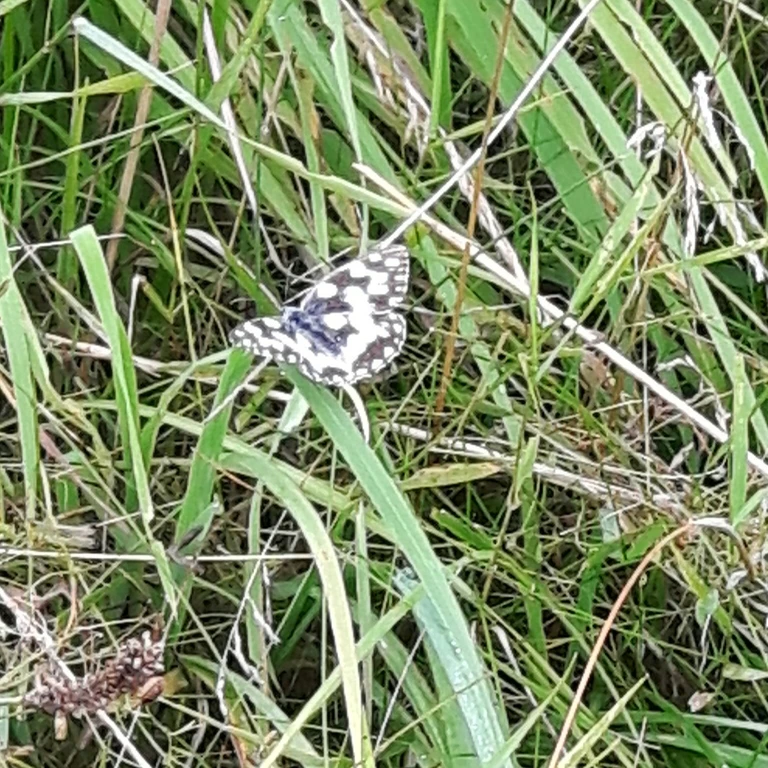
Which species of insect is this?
Melanargia galathea
